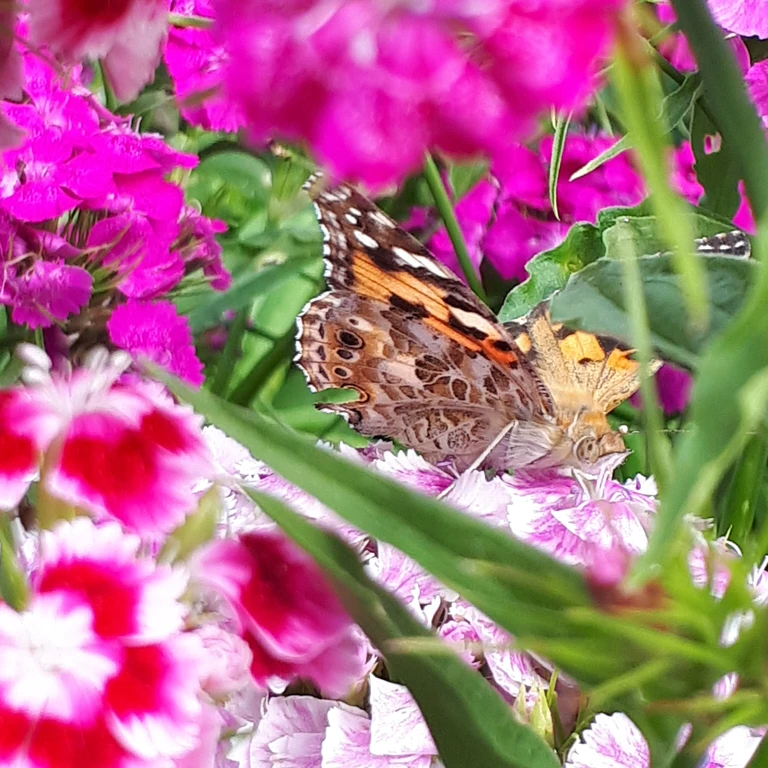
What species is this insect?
Vanessa cardui
